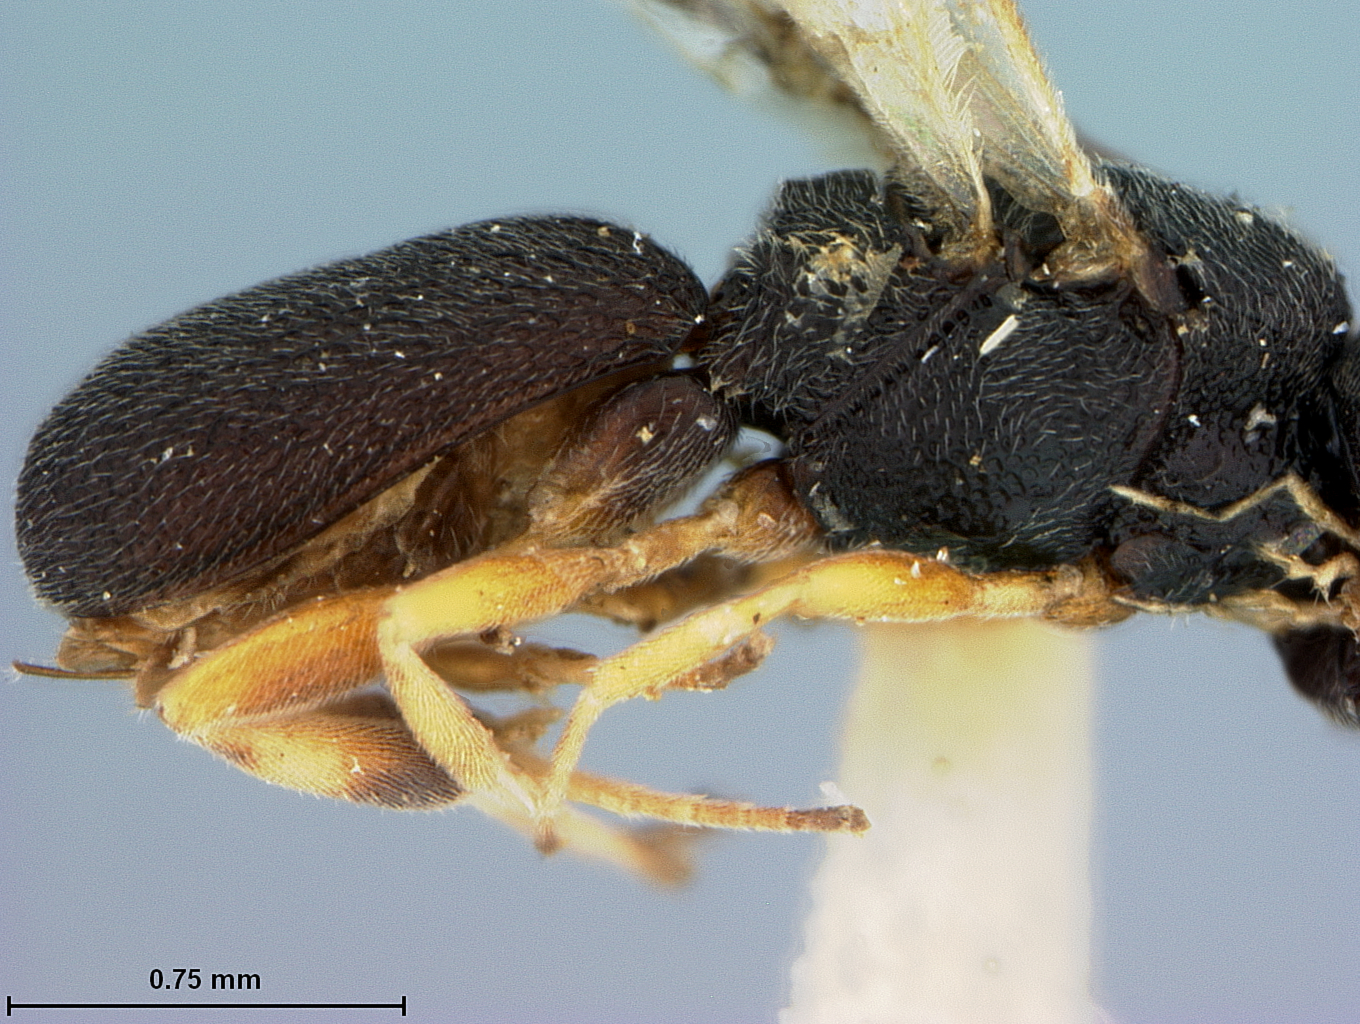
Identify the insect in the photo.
Chelonus cephelanthi
